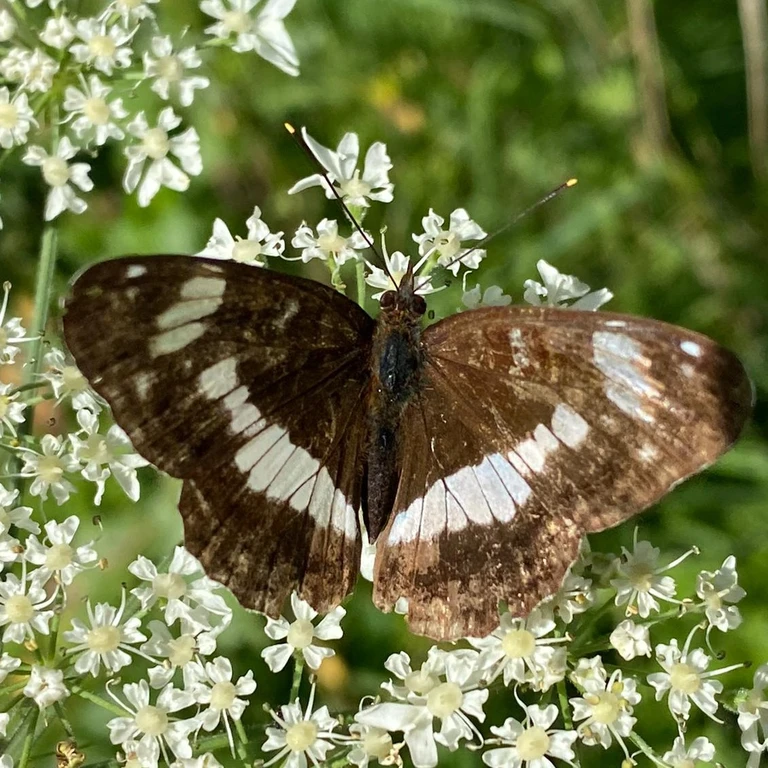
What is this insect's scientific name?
Limenitis camilla (also Ladoga camilla)
